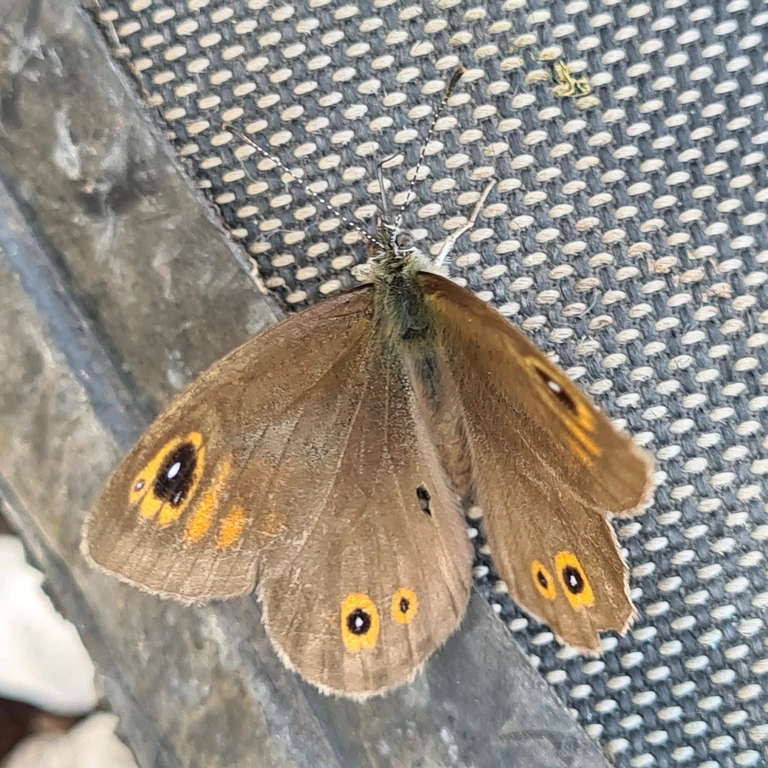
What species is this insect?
Lasiommata maera (also Pararge maera)
